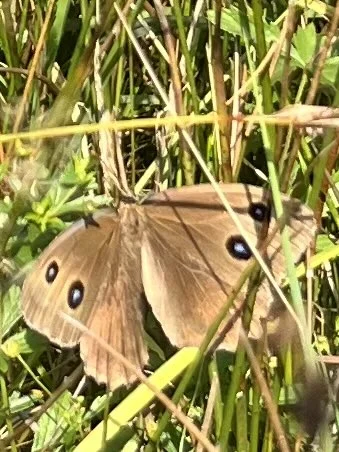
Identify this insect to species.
Minois dryas
